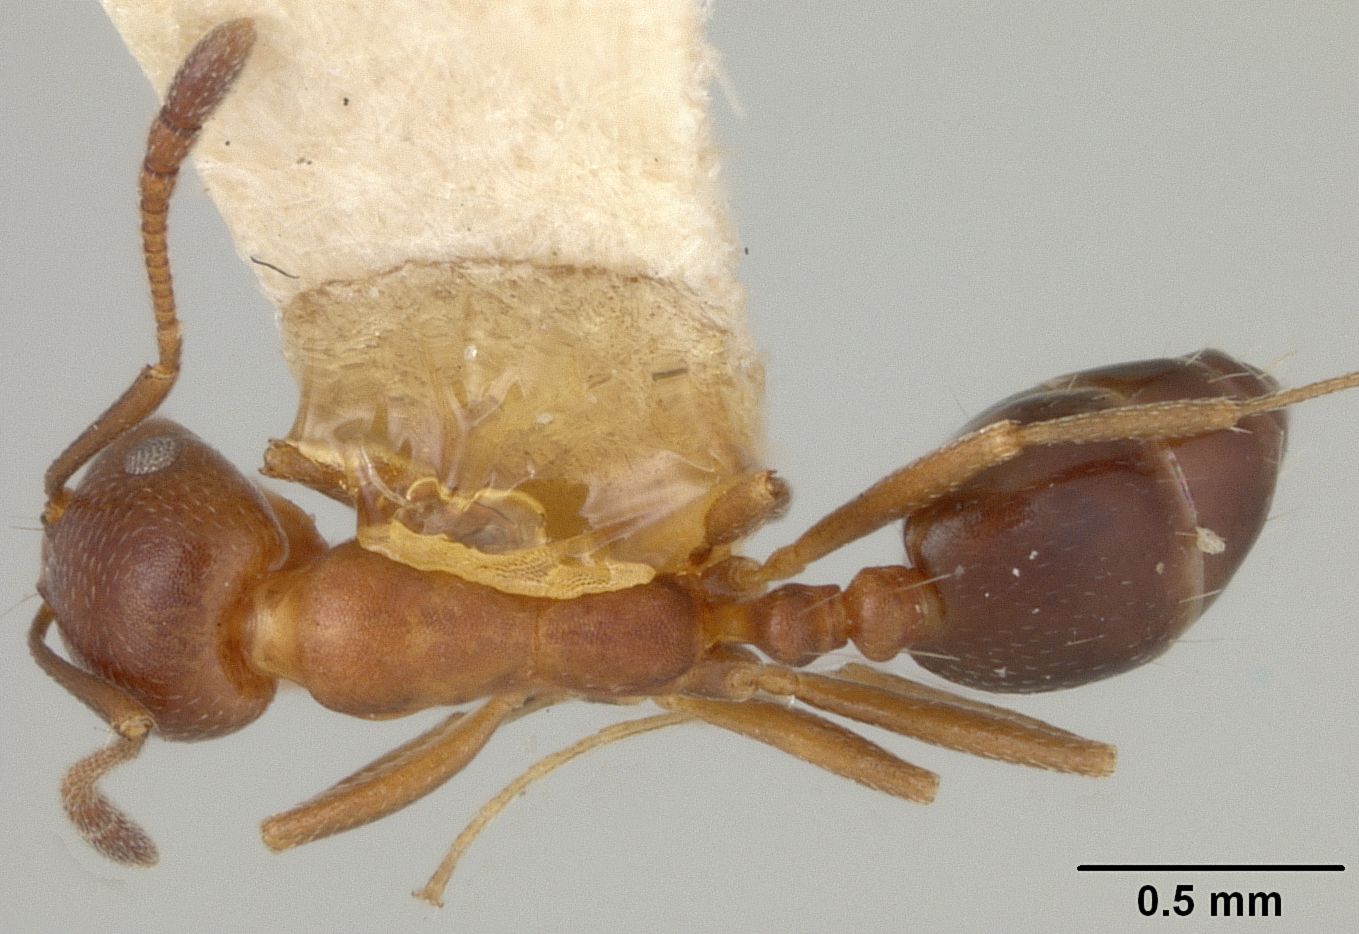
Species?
Monomorium subopacum
